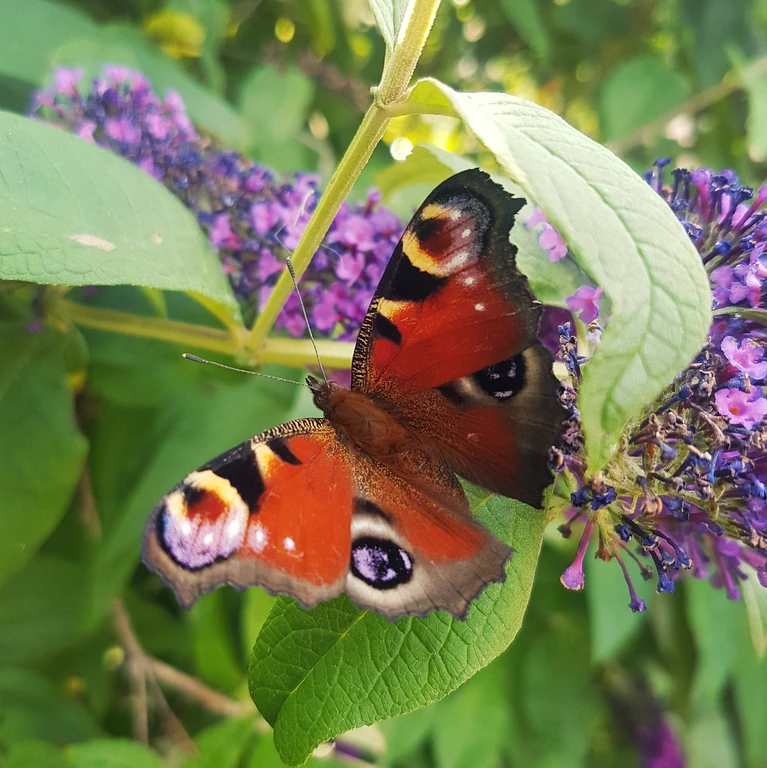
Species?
Aglais io
